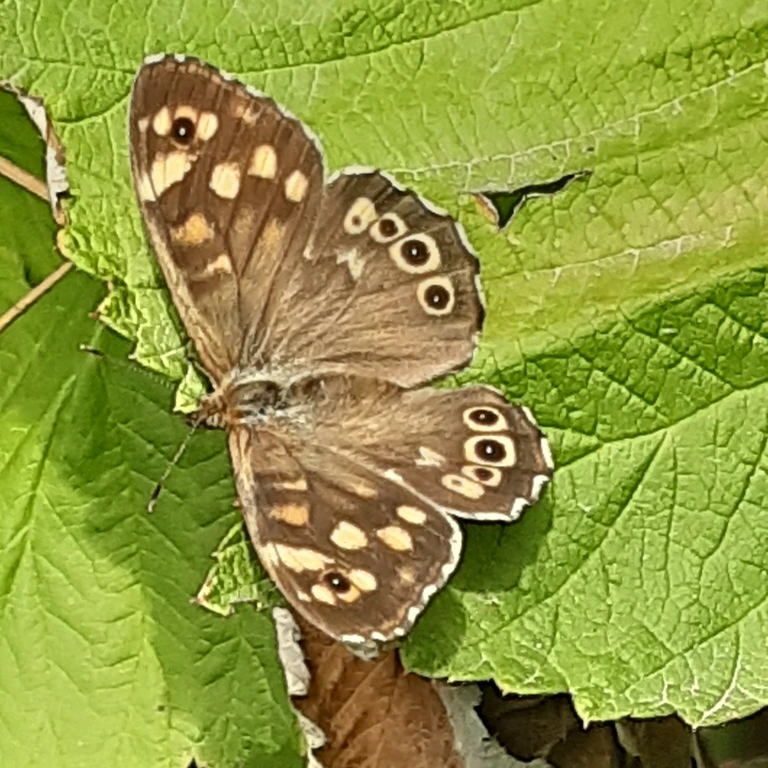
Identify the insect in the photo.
Pararge aegeria
